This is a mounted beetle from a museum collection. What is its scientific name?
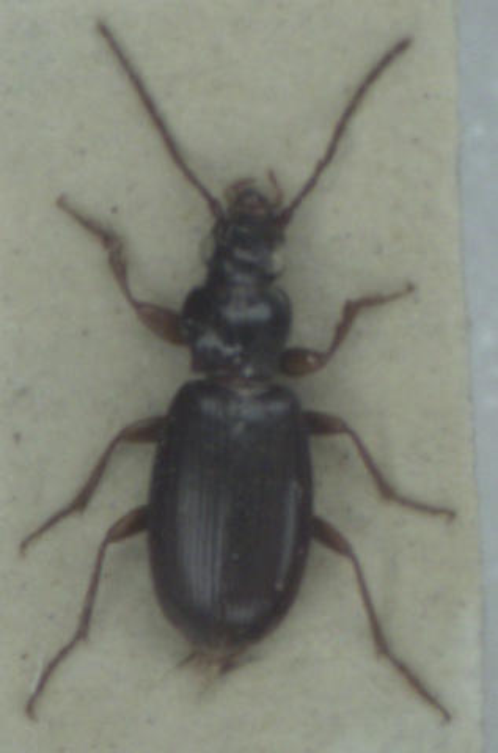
Patrobus atrorufus
